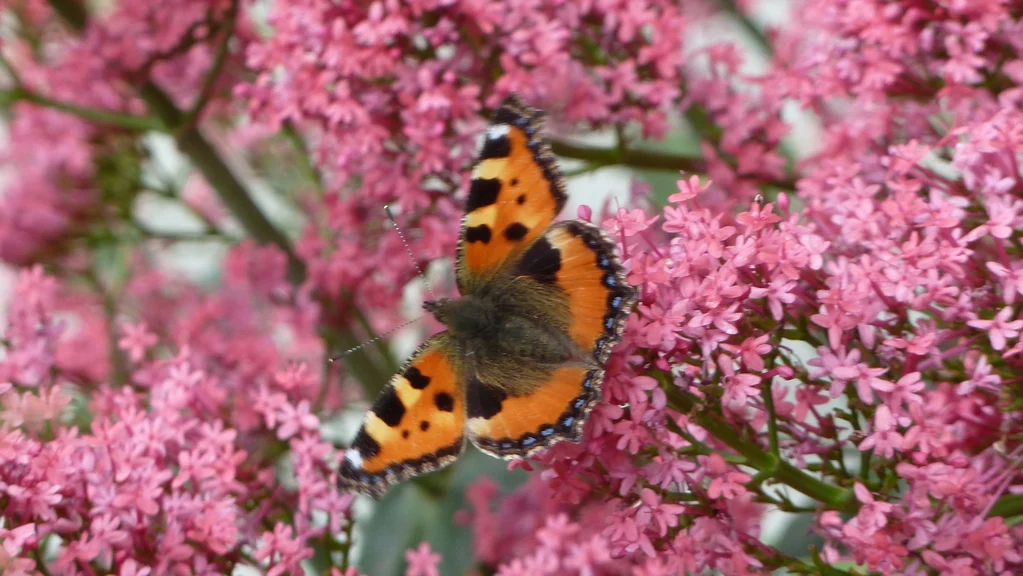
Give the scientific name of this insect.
Aglais urticae
